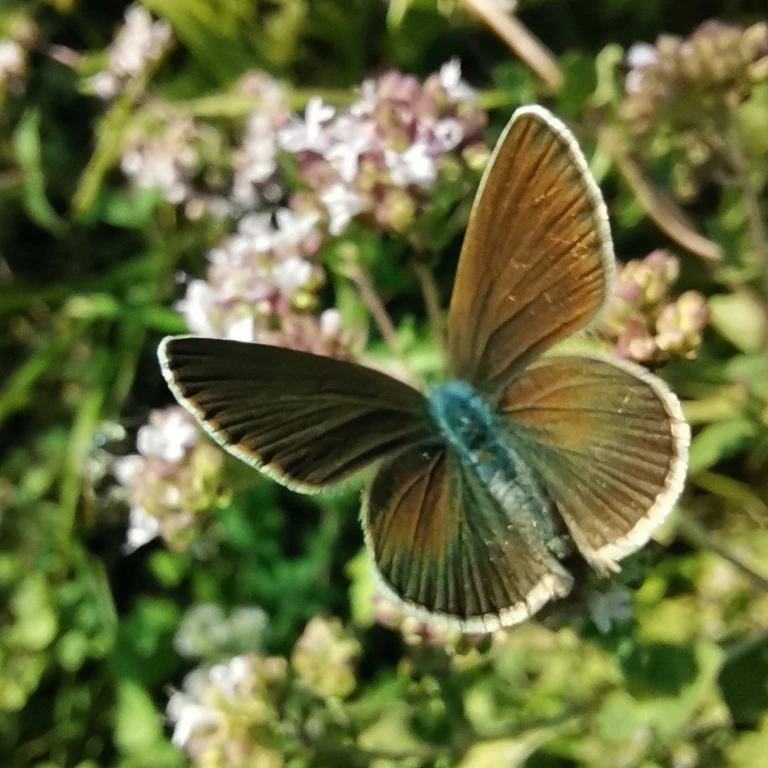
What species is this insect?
Cyaniris semiargus
